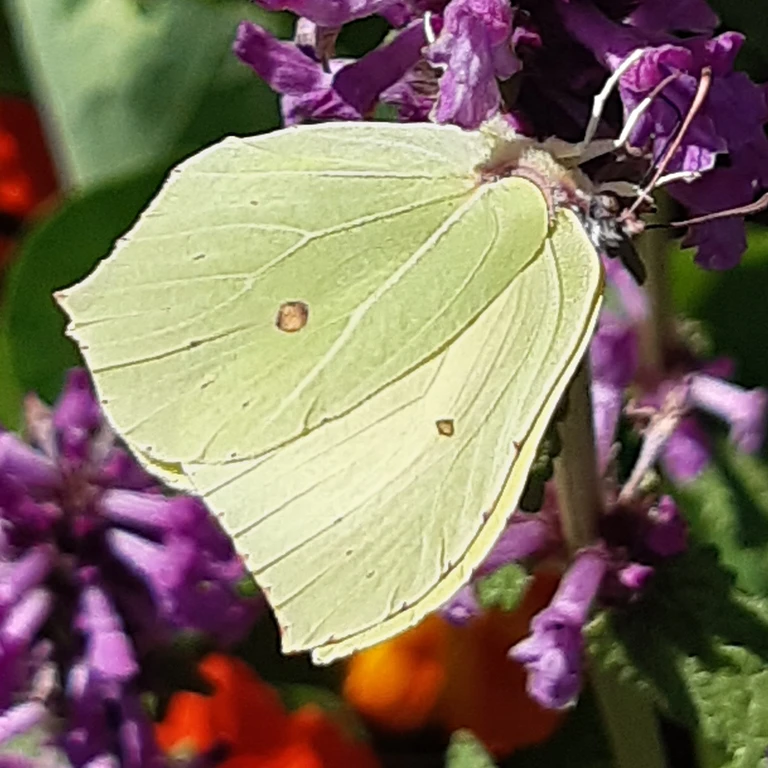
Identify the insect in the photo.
Gonepteryx rhamni
